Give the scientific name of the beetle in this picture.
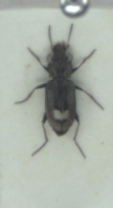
Notiophilus biguttatus
